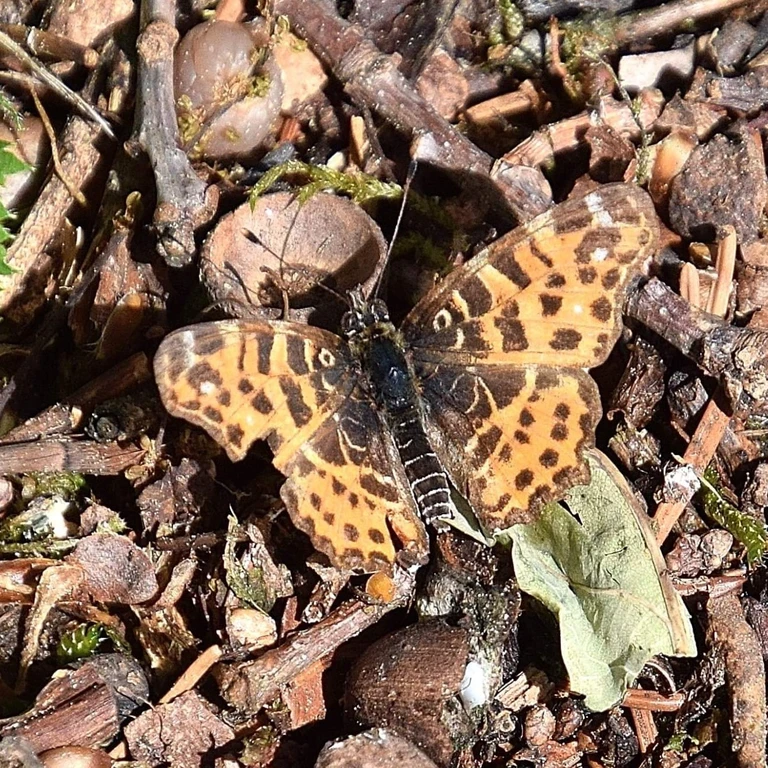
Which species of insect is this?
Araschnia levana
